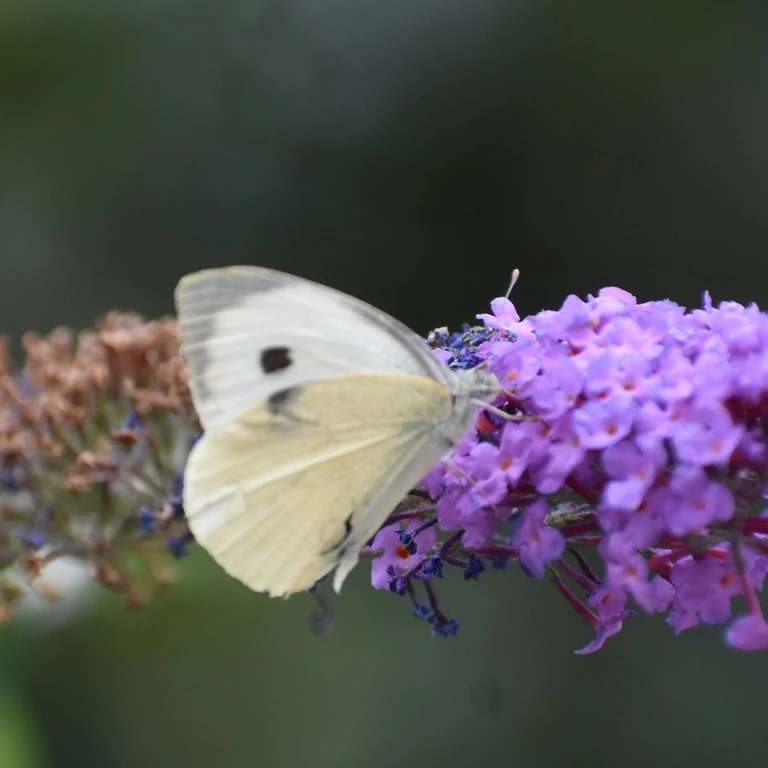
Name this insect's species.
Pieris brassicae
